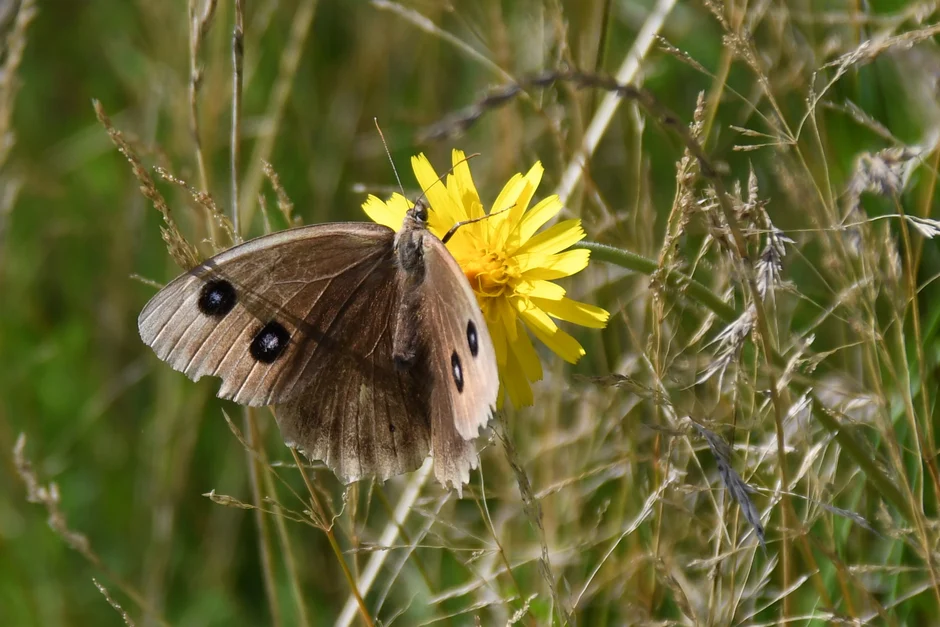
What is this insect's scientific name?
Minois dryas
